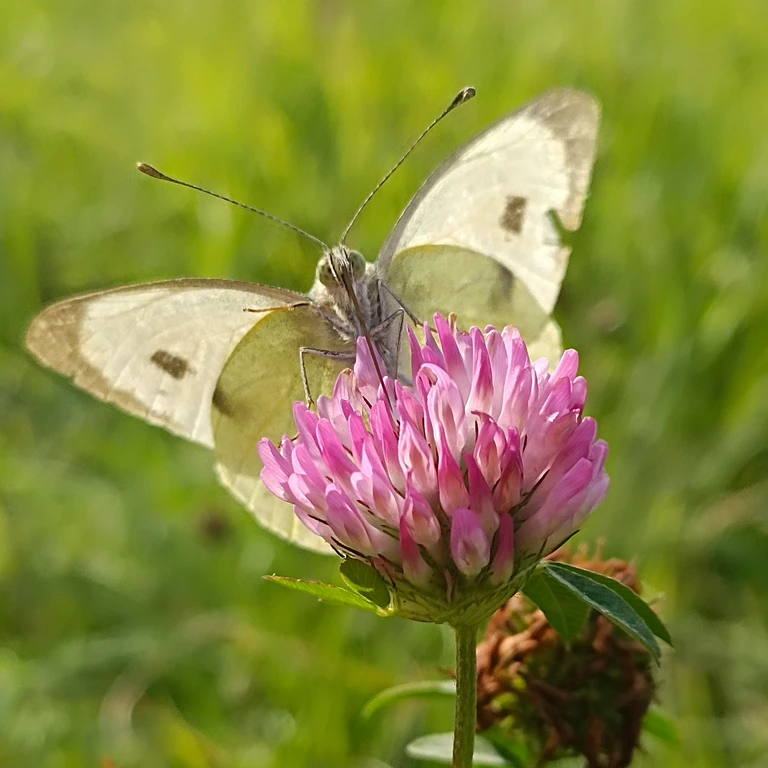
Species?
Pieris brassicae
